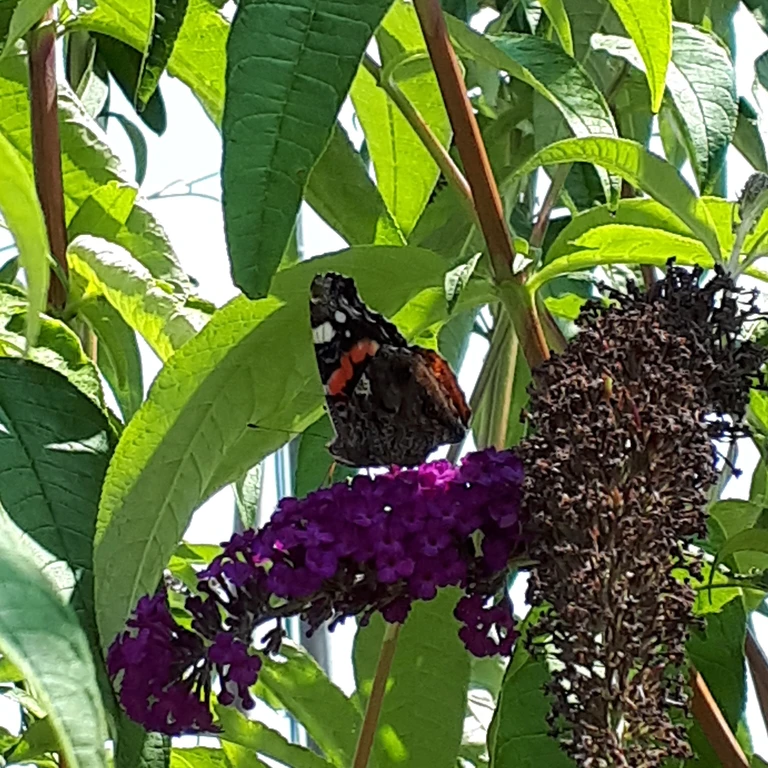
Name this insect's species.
Vanessa atalanta
